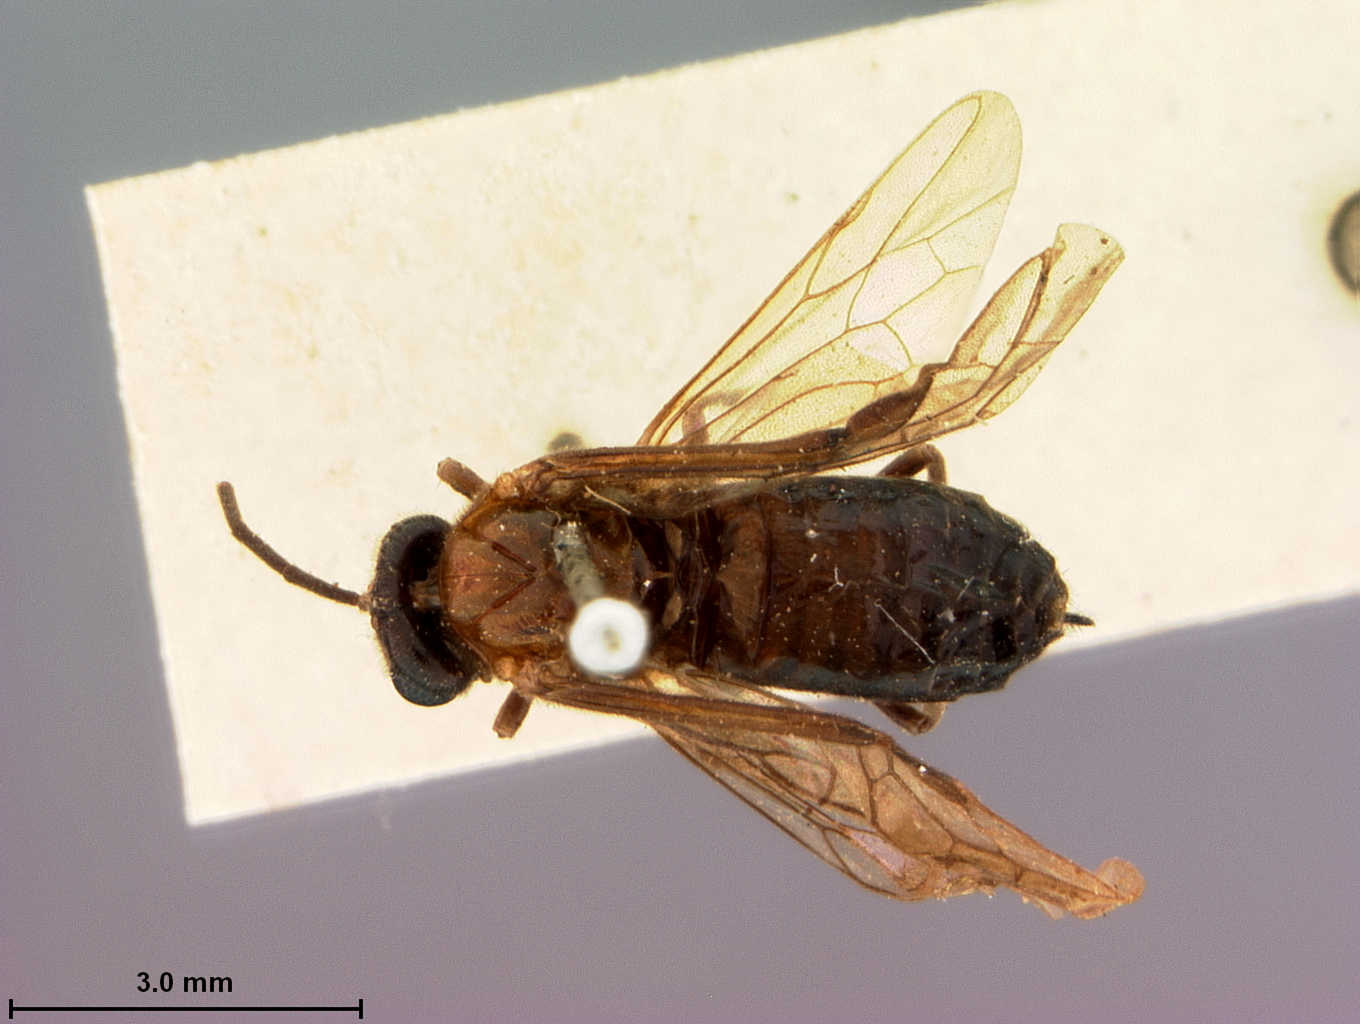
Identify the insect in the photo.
Tomostethus tenuicornis
